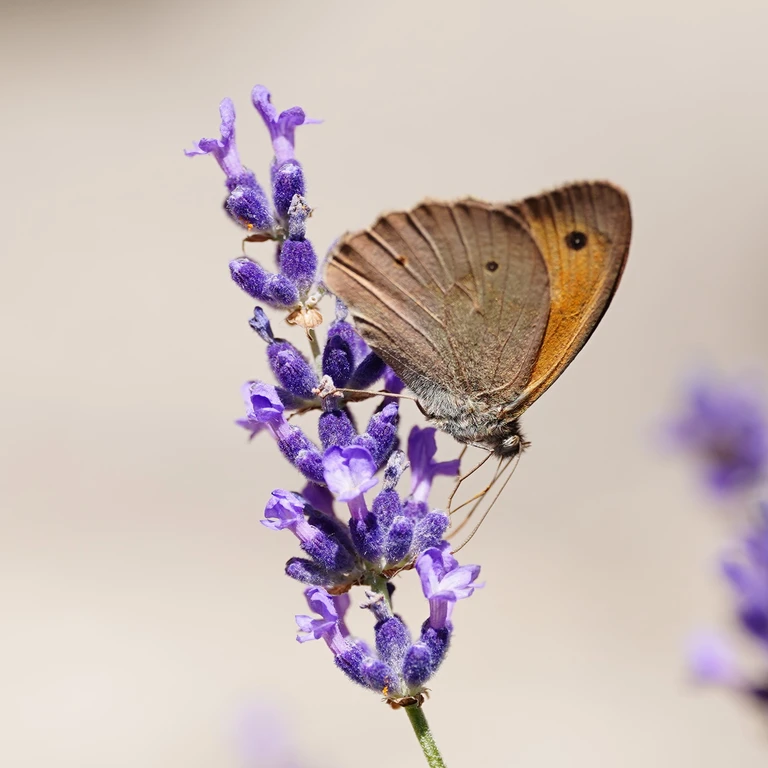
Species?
Maniola jurtina
